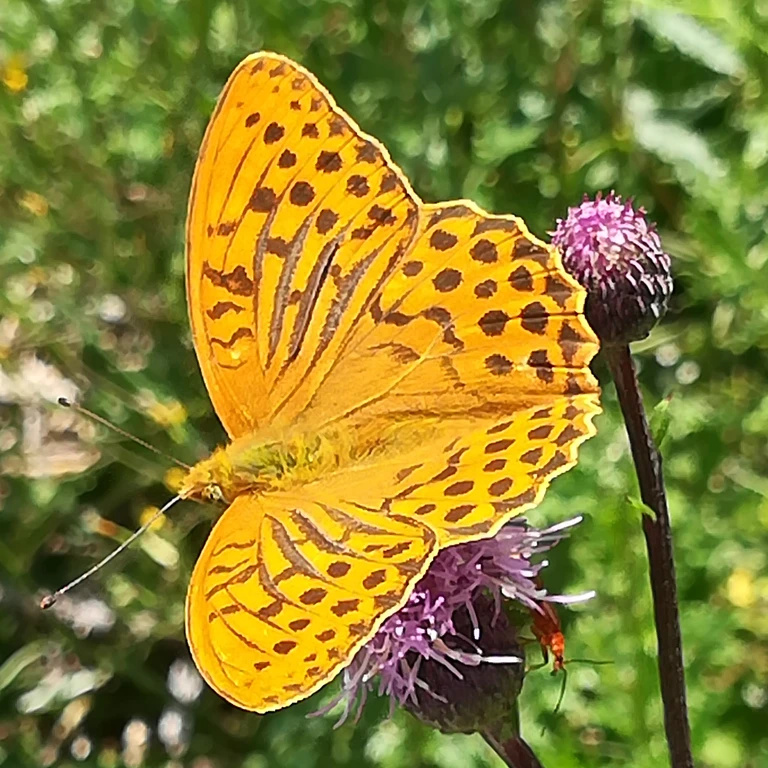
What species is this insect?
Argynnis paphia
